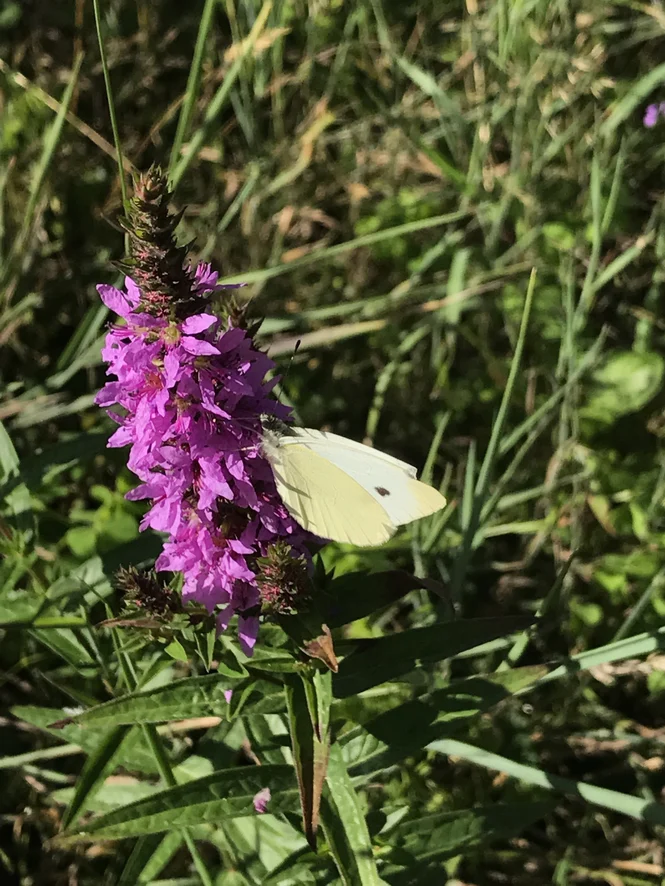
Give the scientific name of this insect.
Pieris rapae
